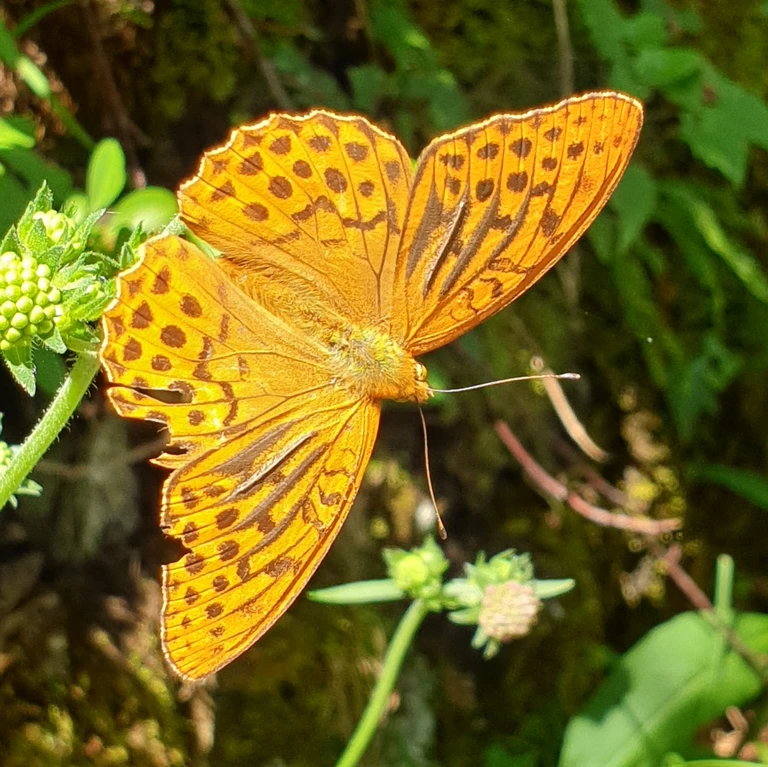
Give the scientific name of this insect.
Argynnis paphia
